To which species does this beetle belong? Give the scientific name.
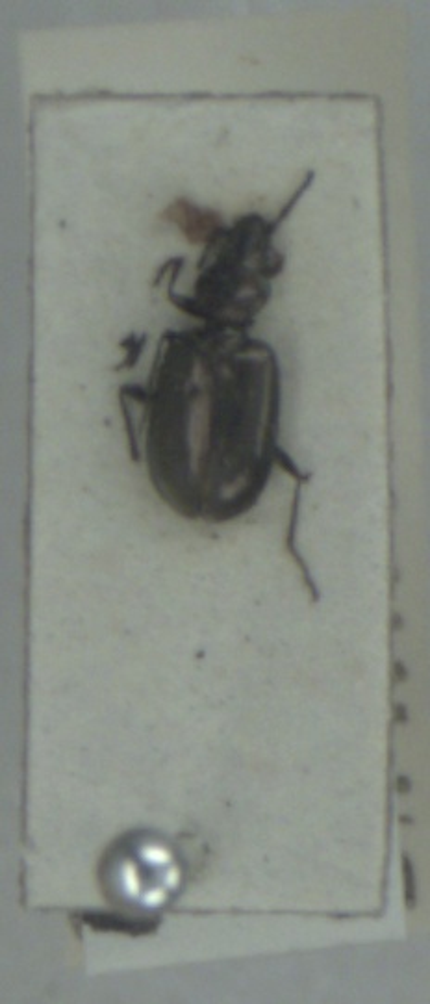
Bembidion bipunctatum
